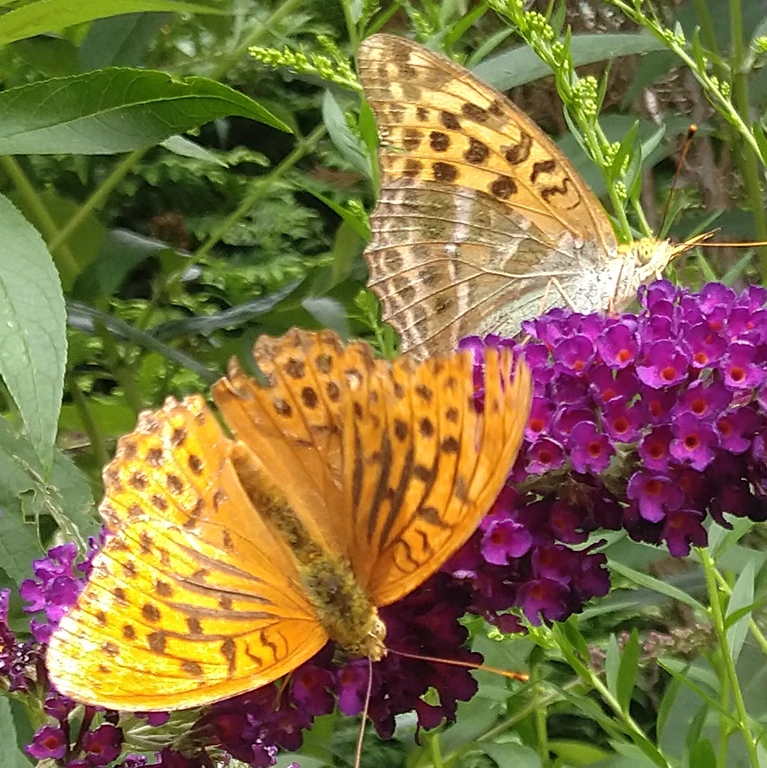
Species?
Argynnis paphia
